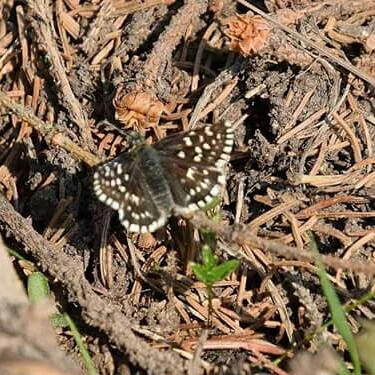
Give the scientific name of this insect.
Pyrgus malvae
